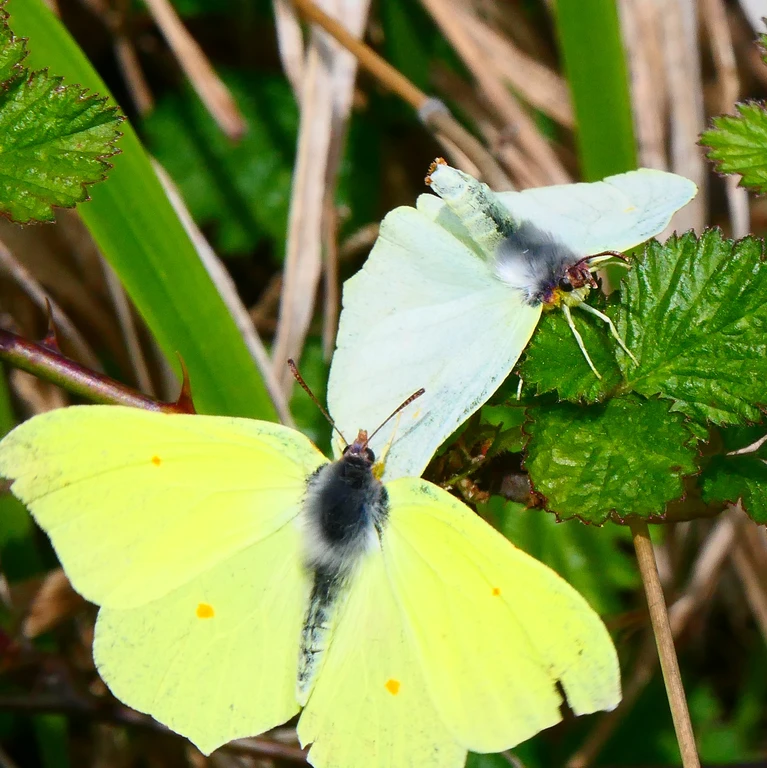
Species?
Gonepteryx rhamni
